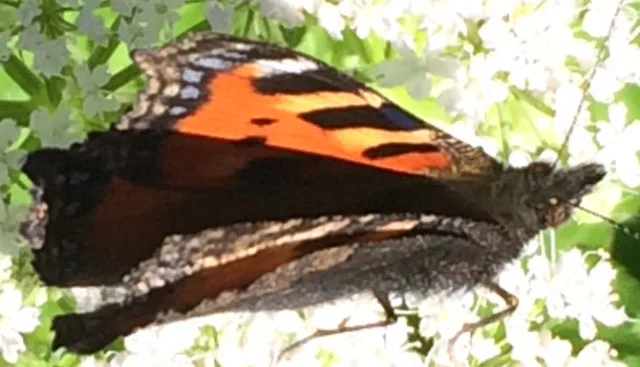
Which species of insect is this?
Aglais urticae
